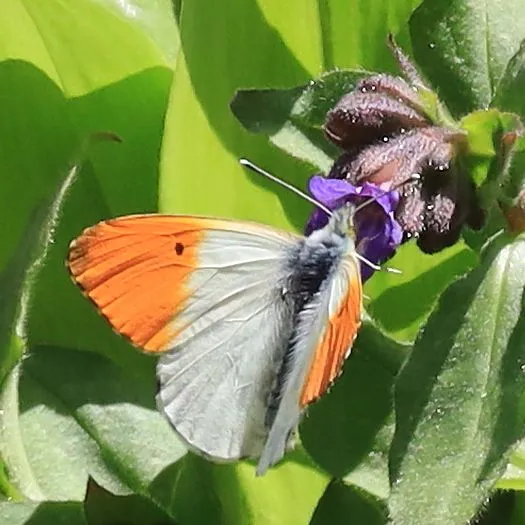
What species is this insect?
Anthocharis cardamines
